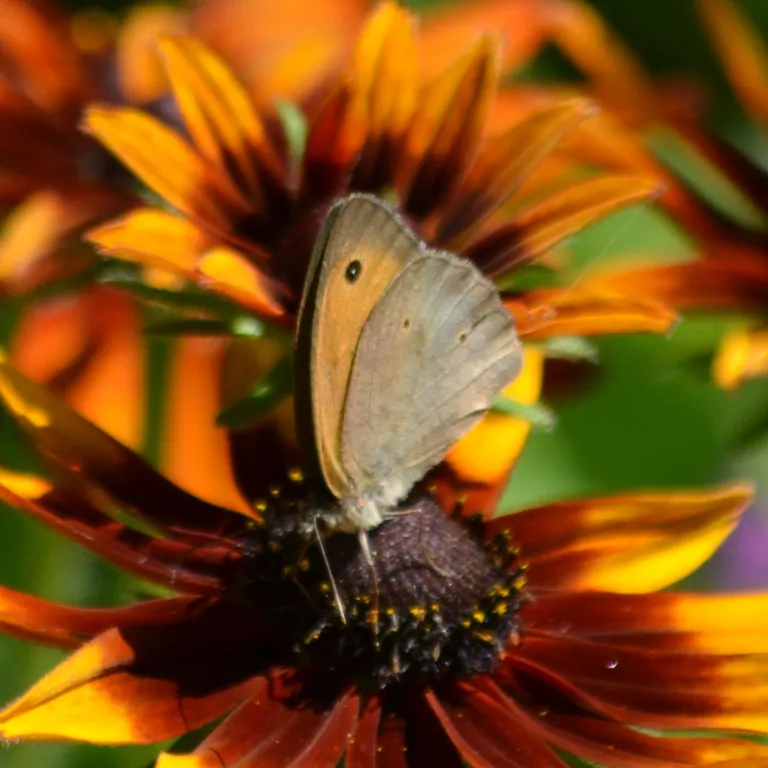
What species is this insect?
Maniola jurtina
